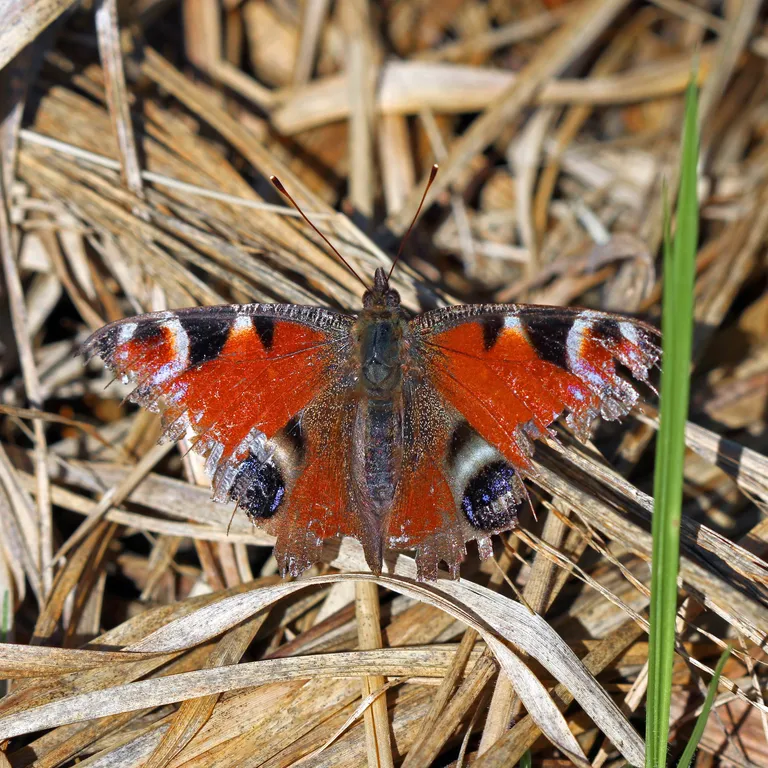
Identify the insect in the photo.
Aglais io
